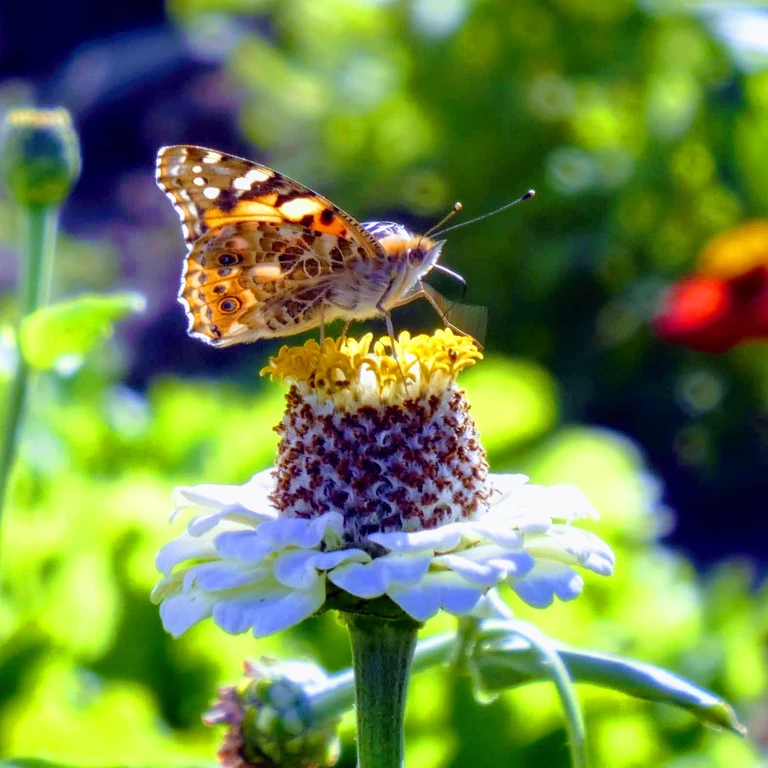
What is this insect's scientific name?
Vanessa cardui
